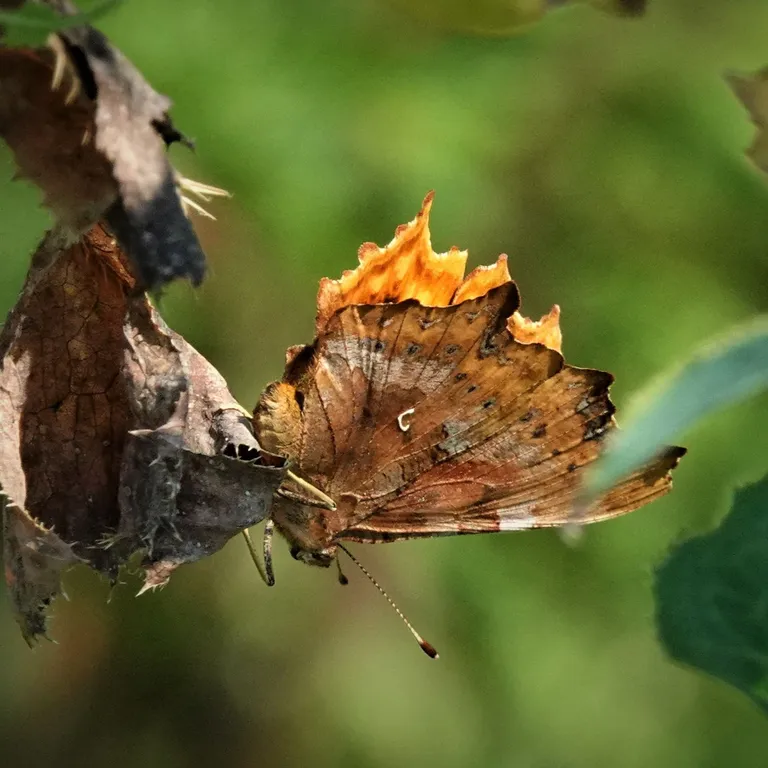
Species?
Polygonia c-album
